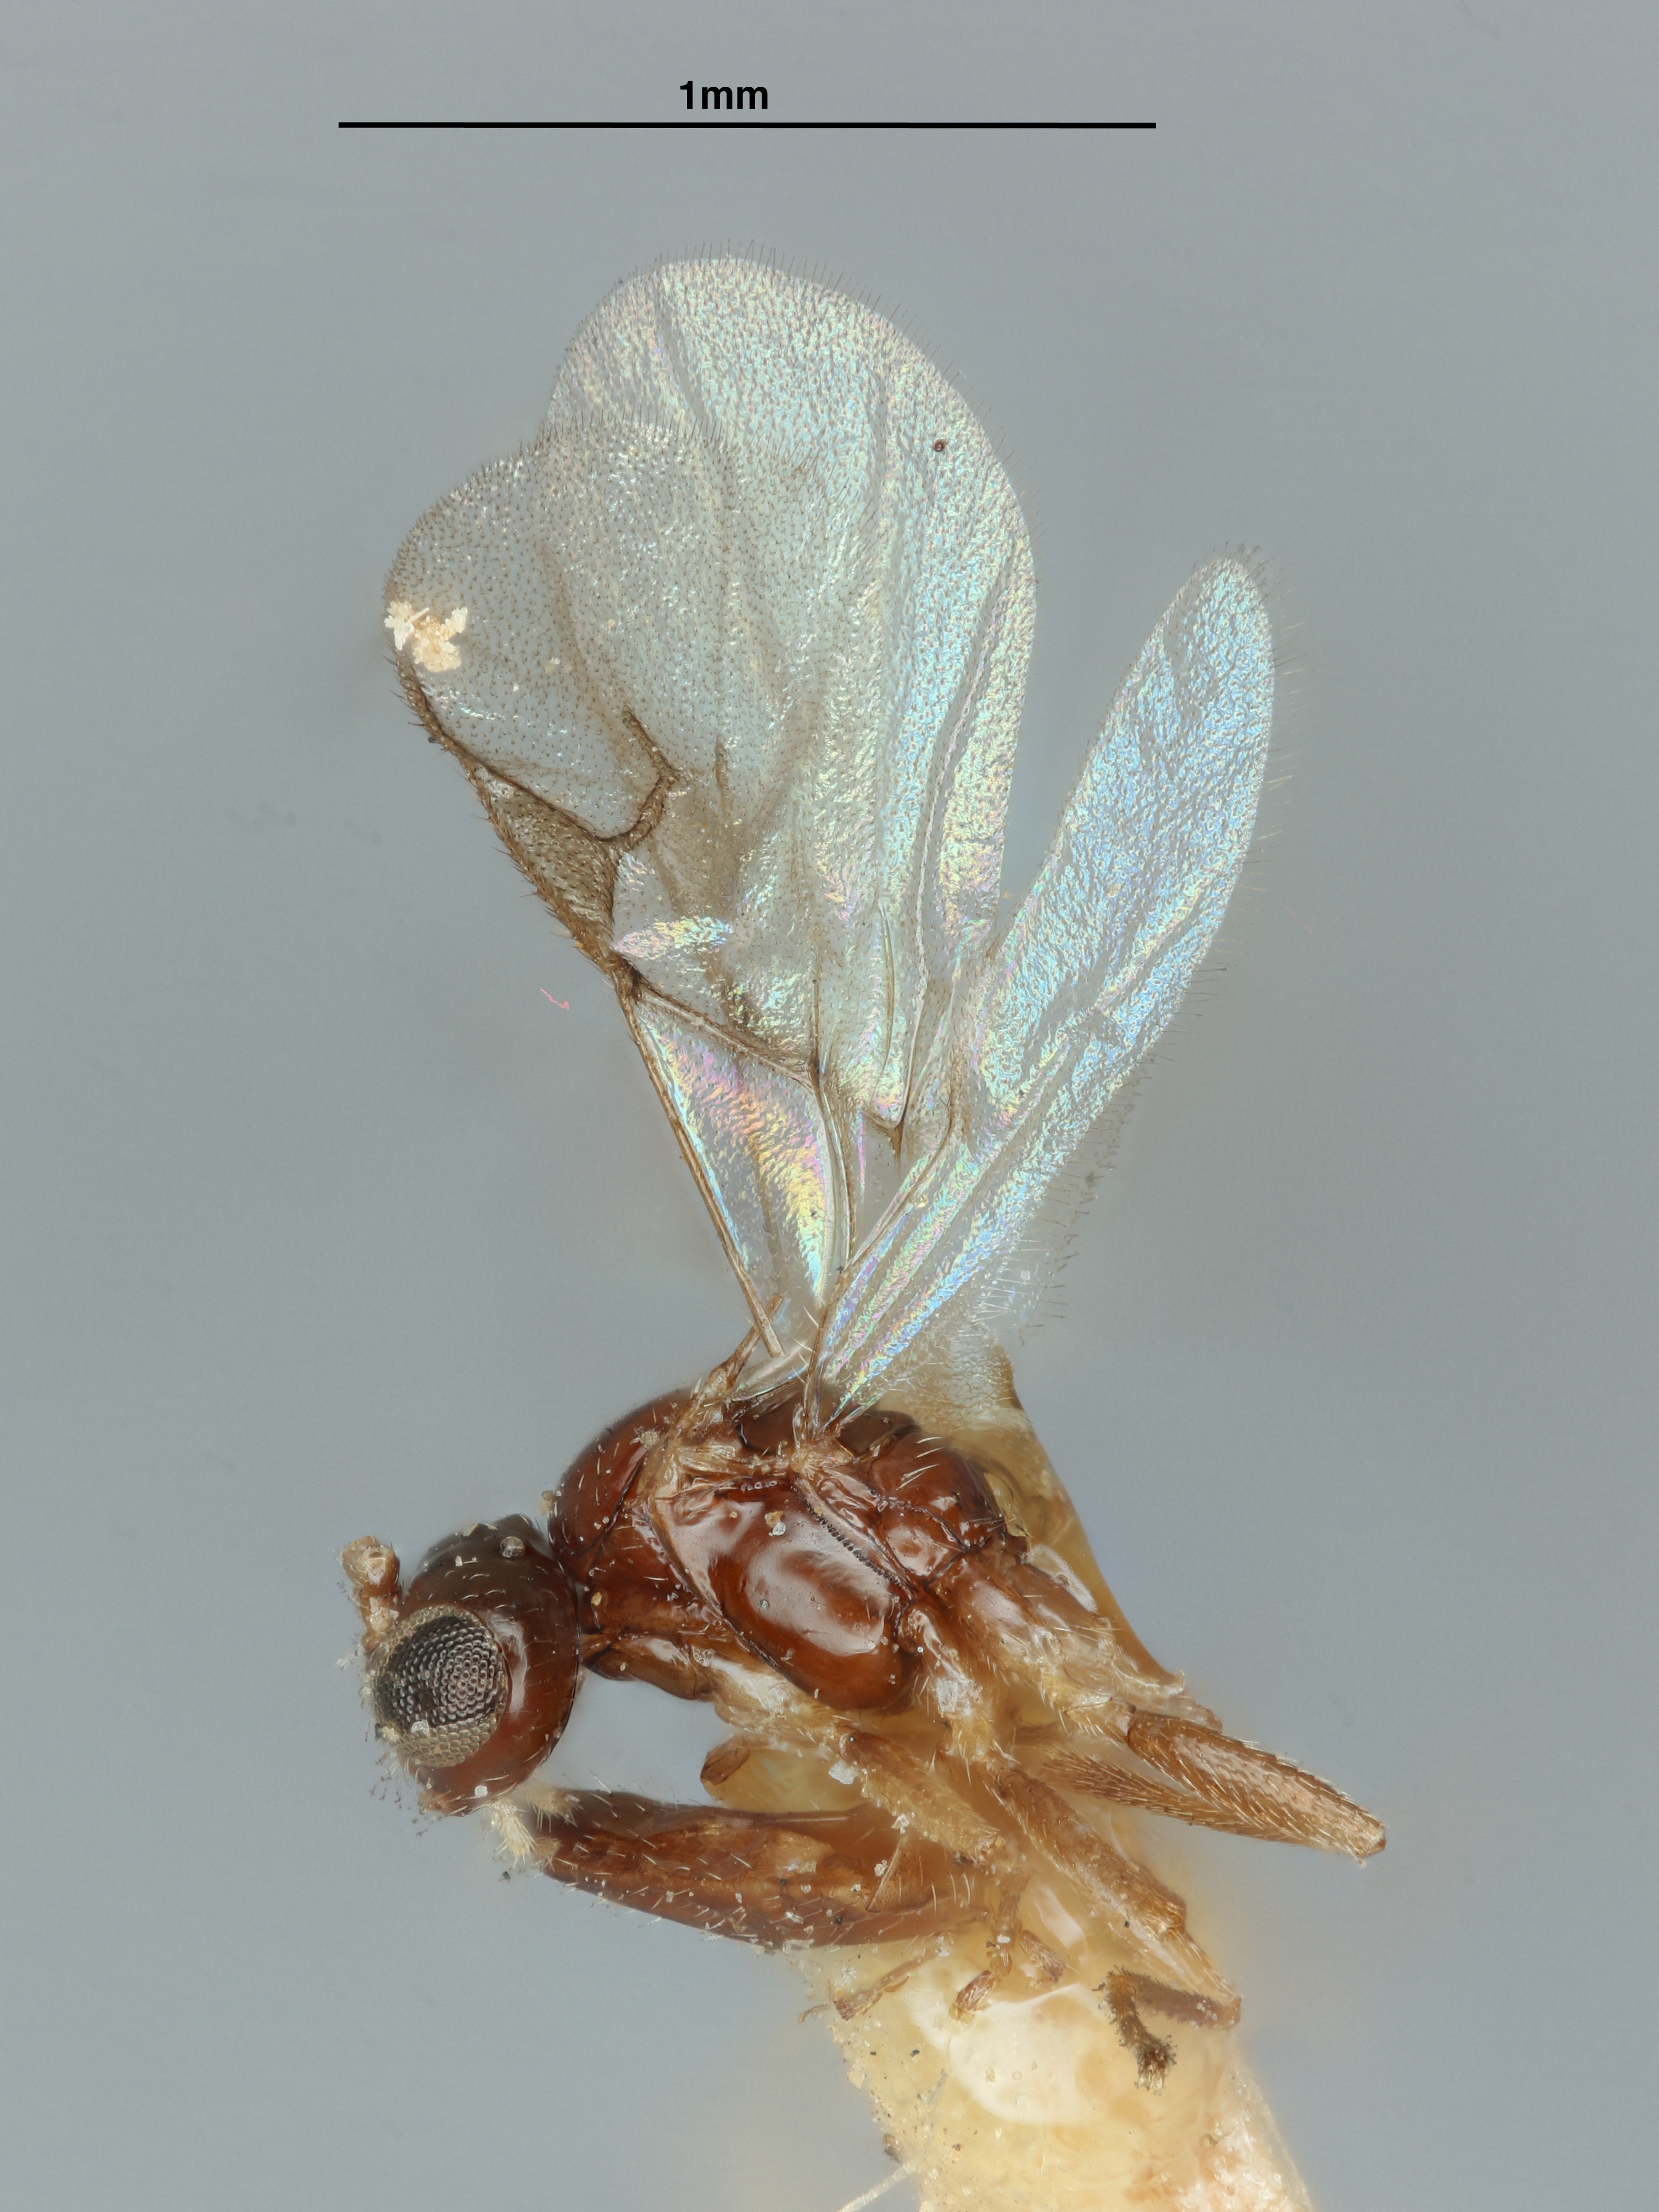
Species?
Lysiphlebus baccharaphidis
